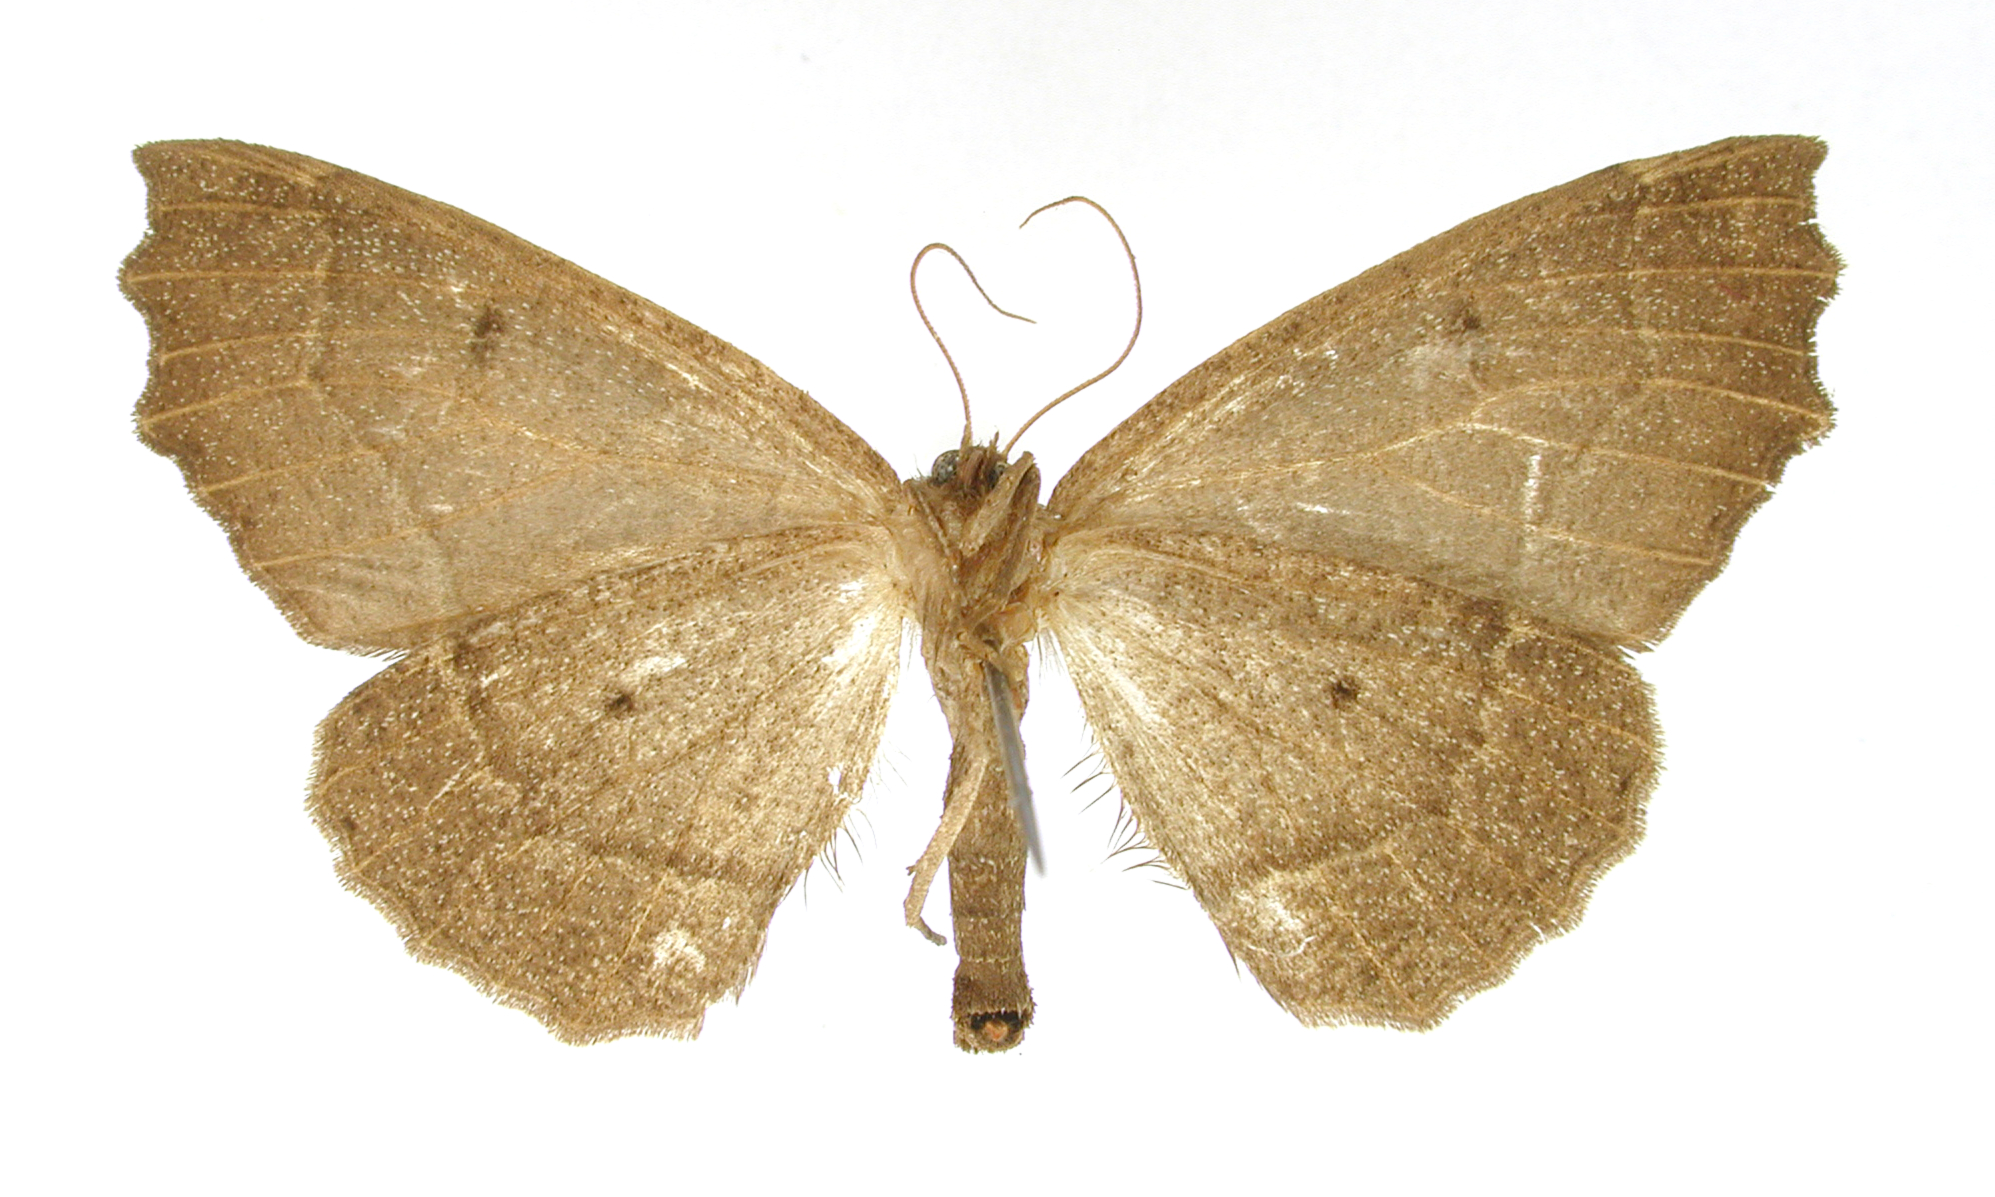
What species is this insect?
Digonodes gnorimaria
